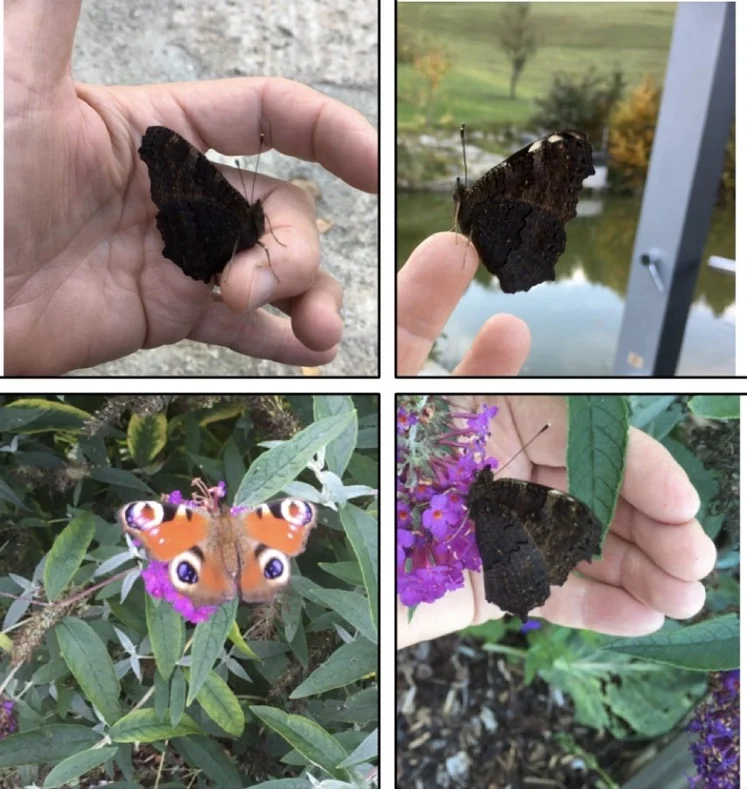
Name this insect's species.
Aglais io
